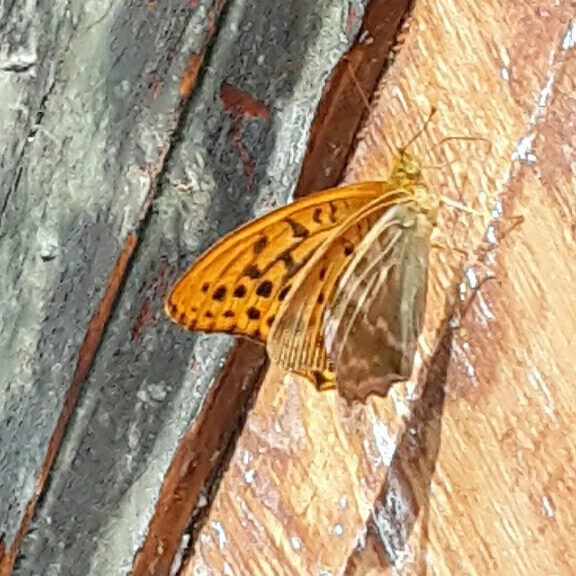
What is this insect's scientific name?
Argynnis paphia
